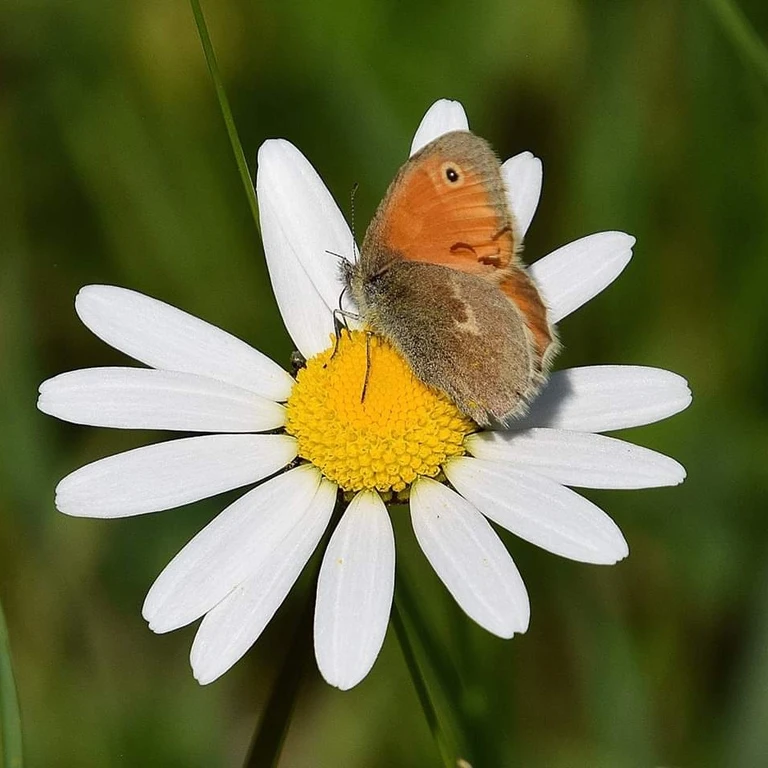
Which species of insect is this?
Coenonympha pamphilus
